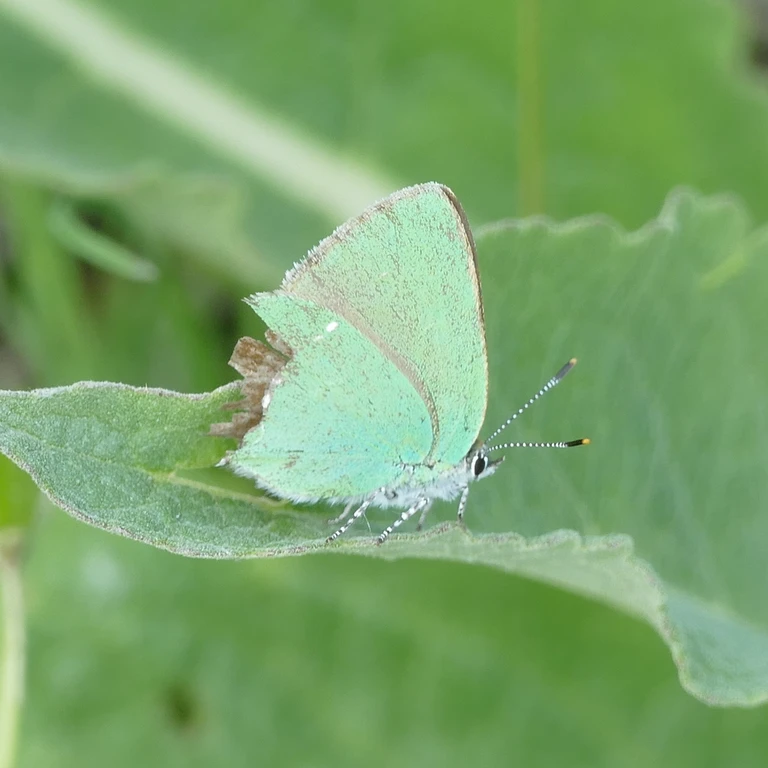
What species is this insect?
Callophrys rubi
